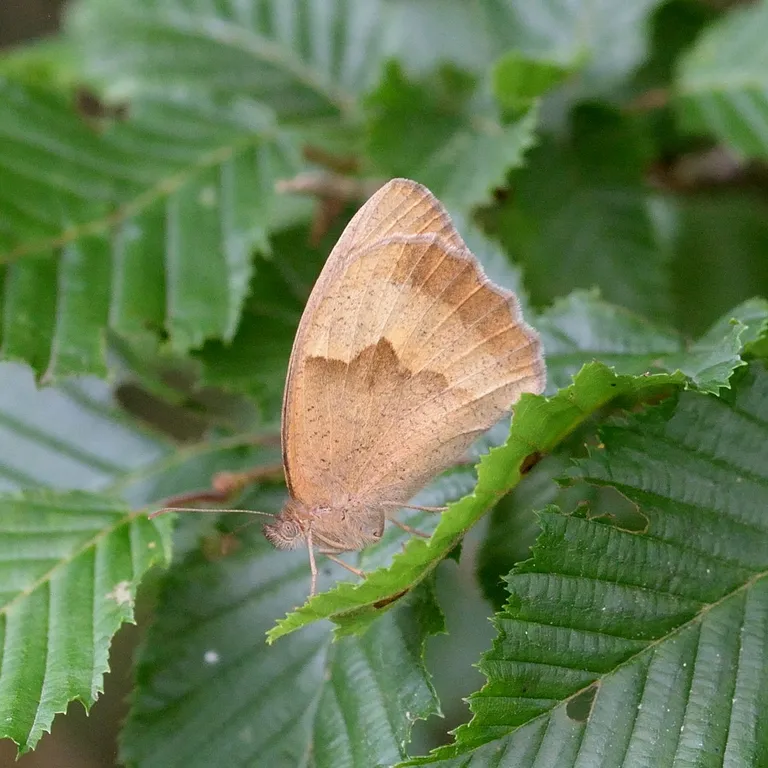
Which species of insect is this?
Maniola jurtina
